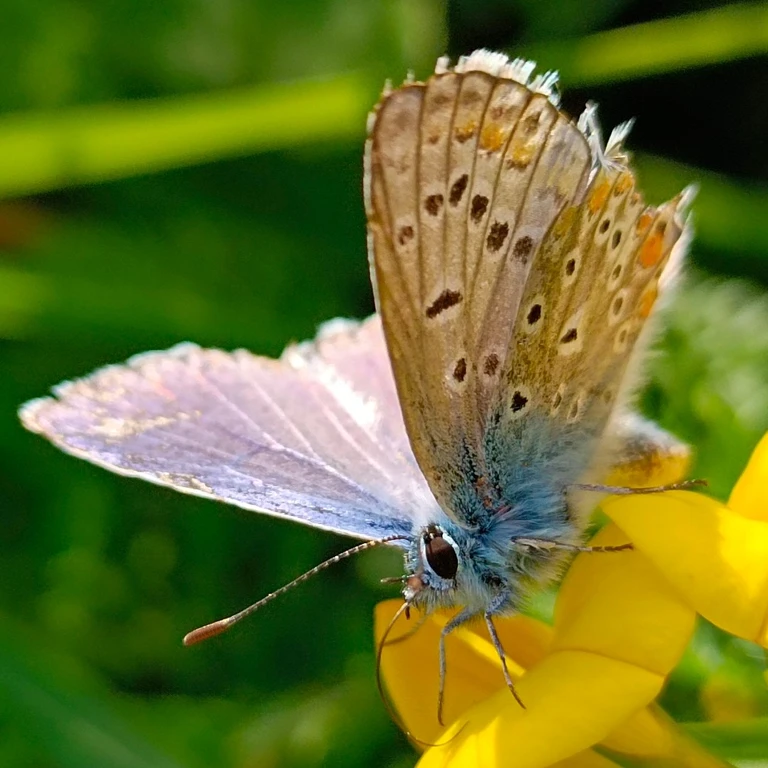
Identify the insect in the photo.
Polyommatus icarus
